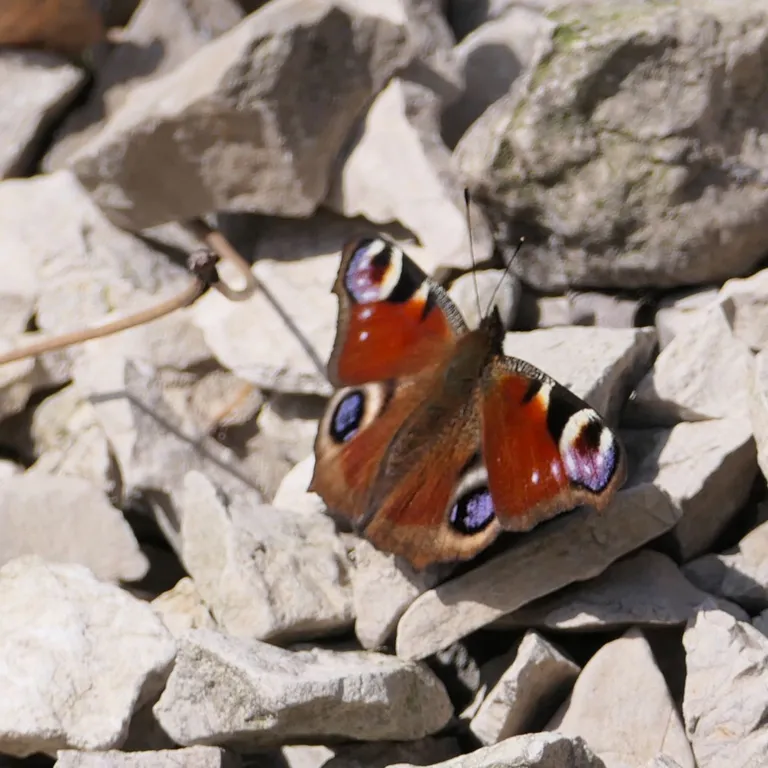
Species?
Aglais io
